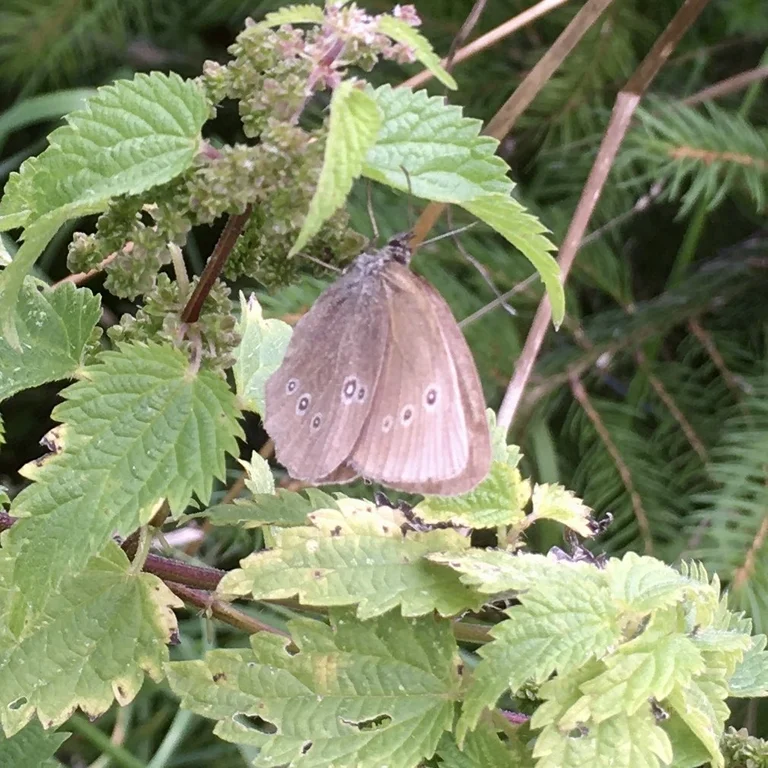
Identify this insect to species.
Aphantopus hyperantus
